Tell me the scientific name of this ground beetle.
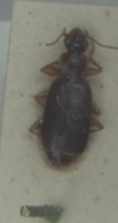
Dromius agilis
